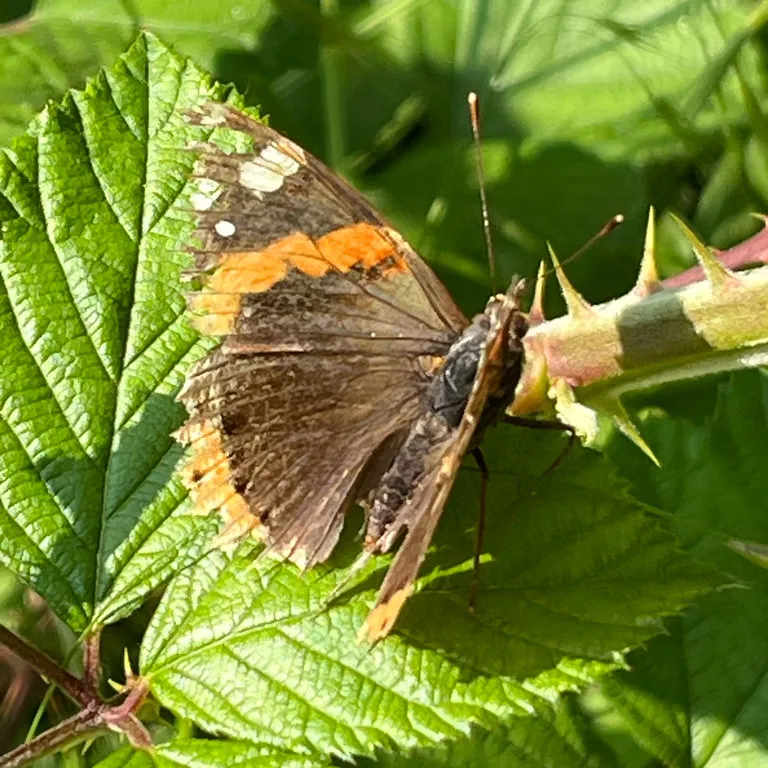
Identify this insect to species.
Vanessa atalanta
